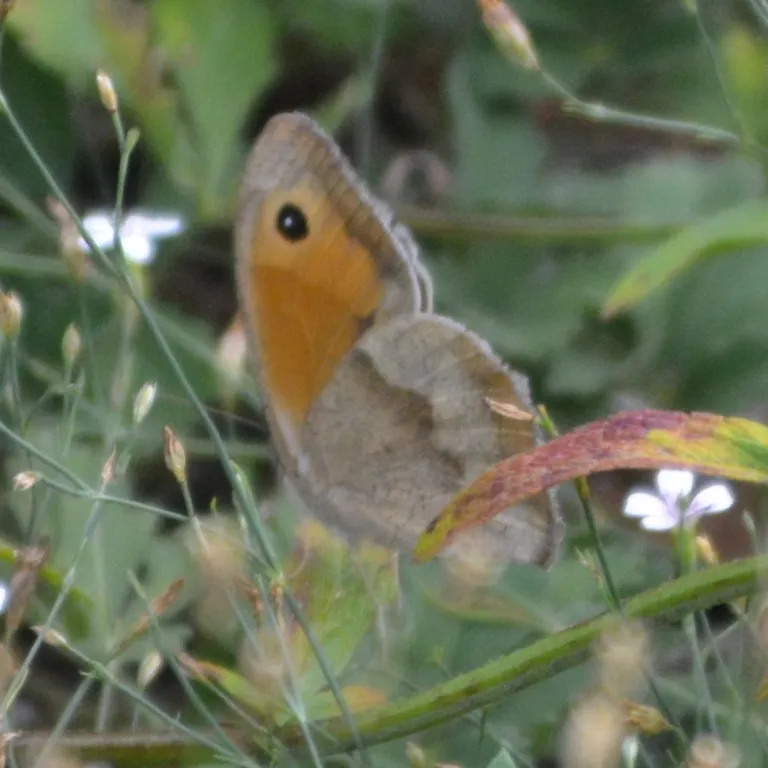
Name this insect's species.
Maniola jurtina
